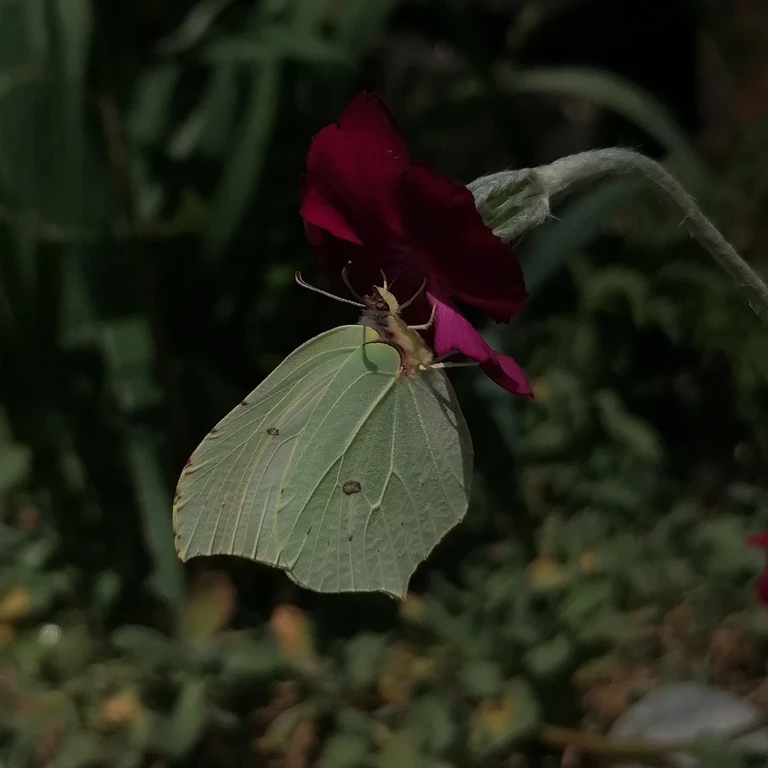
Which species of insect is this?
Gonepteryx rhamni
